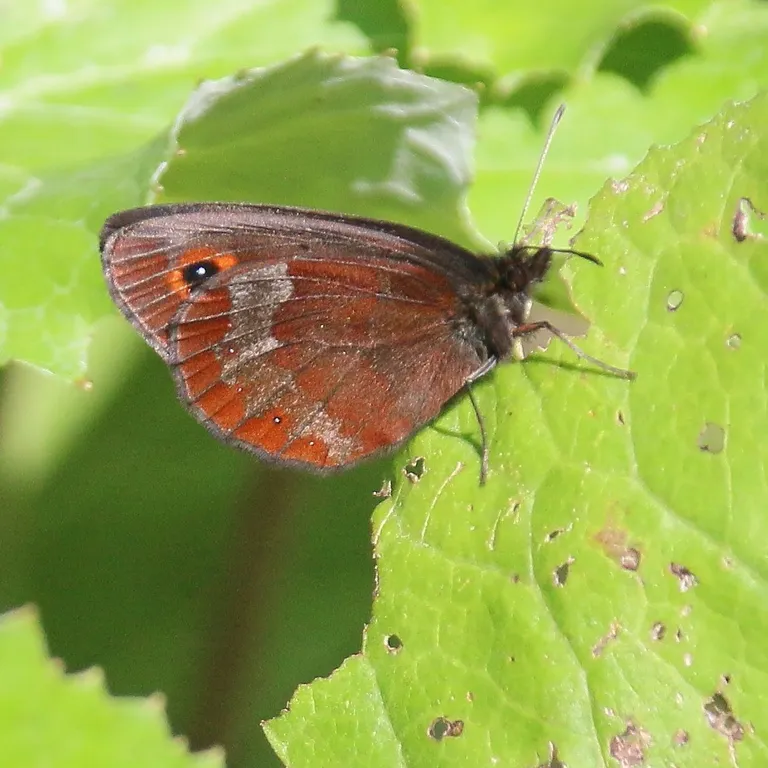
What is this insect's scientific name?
Erebia aethiops
